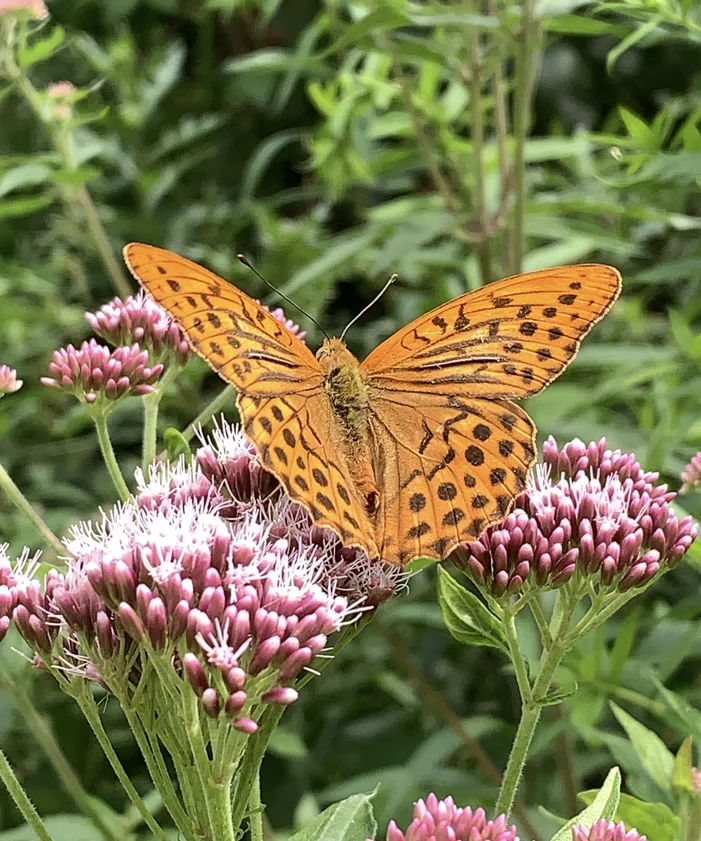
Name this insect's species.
Argynnis paphia
